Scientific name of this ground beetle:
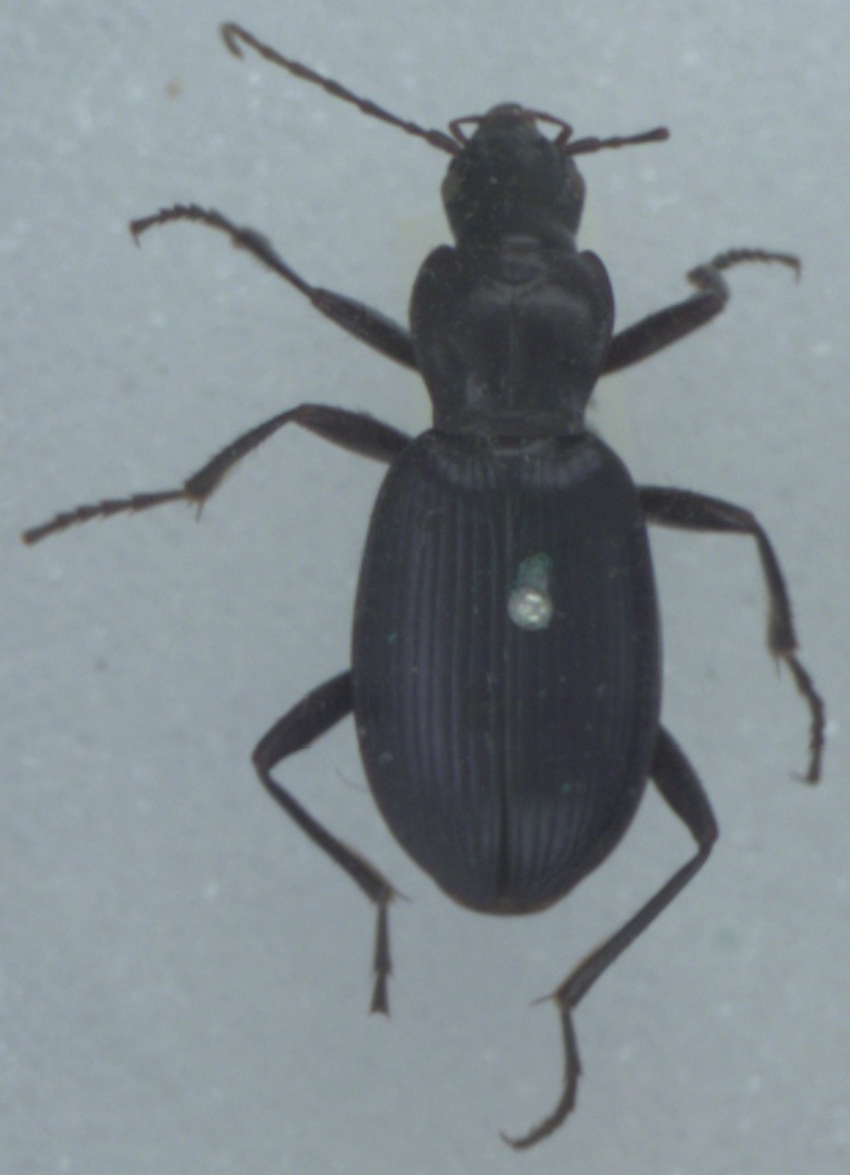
Laemostenus terricola
